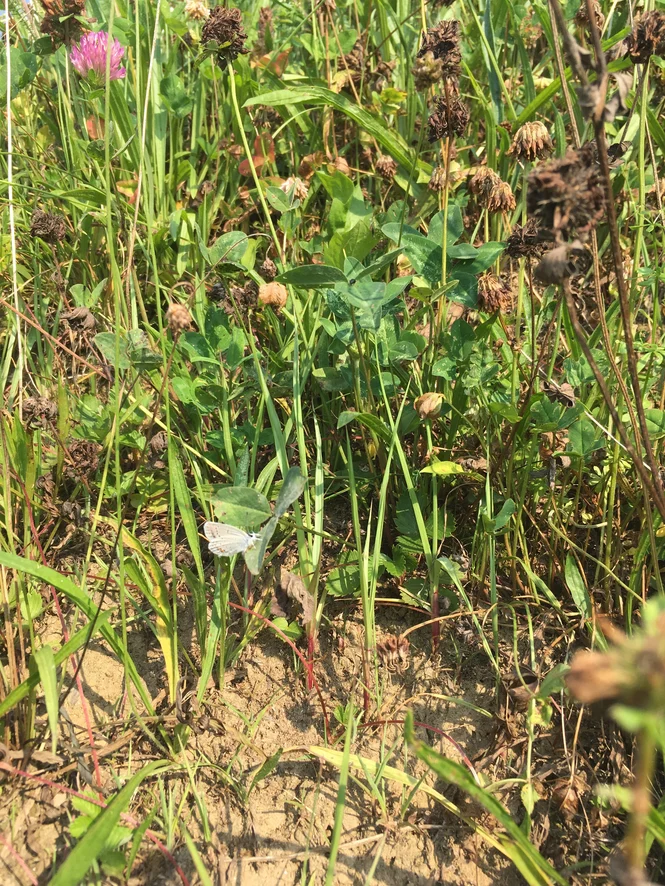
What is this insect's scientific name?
Cupido argiades (also Elkalyce argiades)
